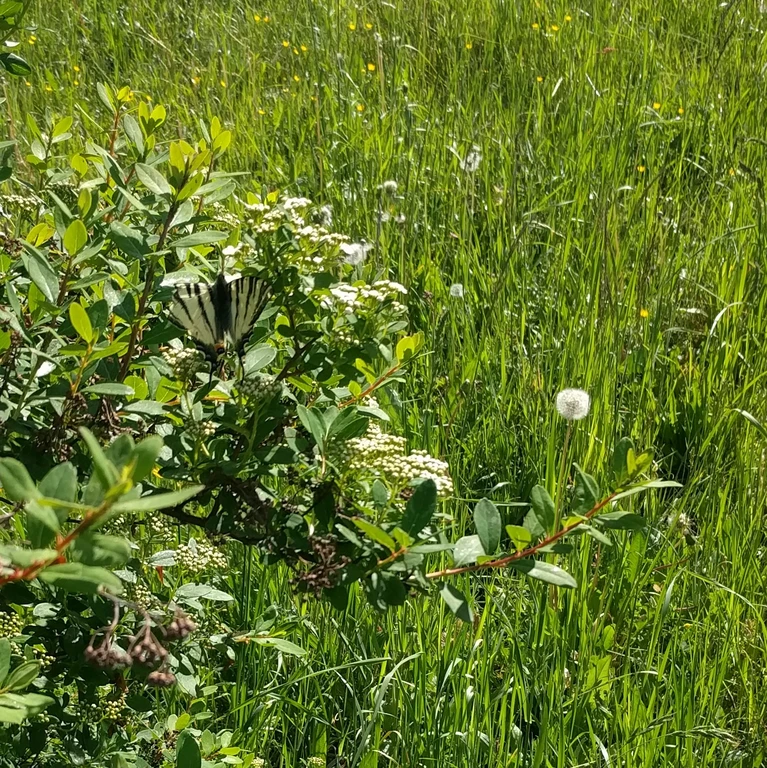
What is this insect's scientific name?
Iphiclides podalirius
